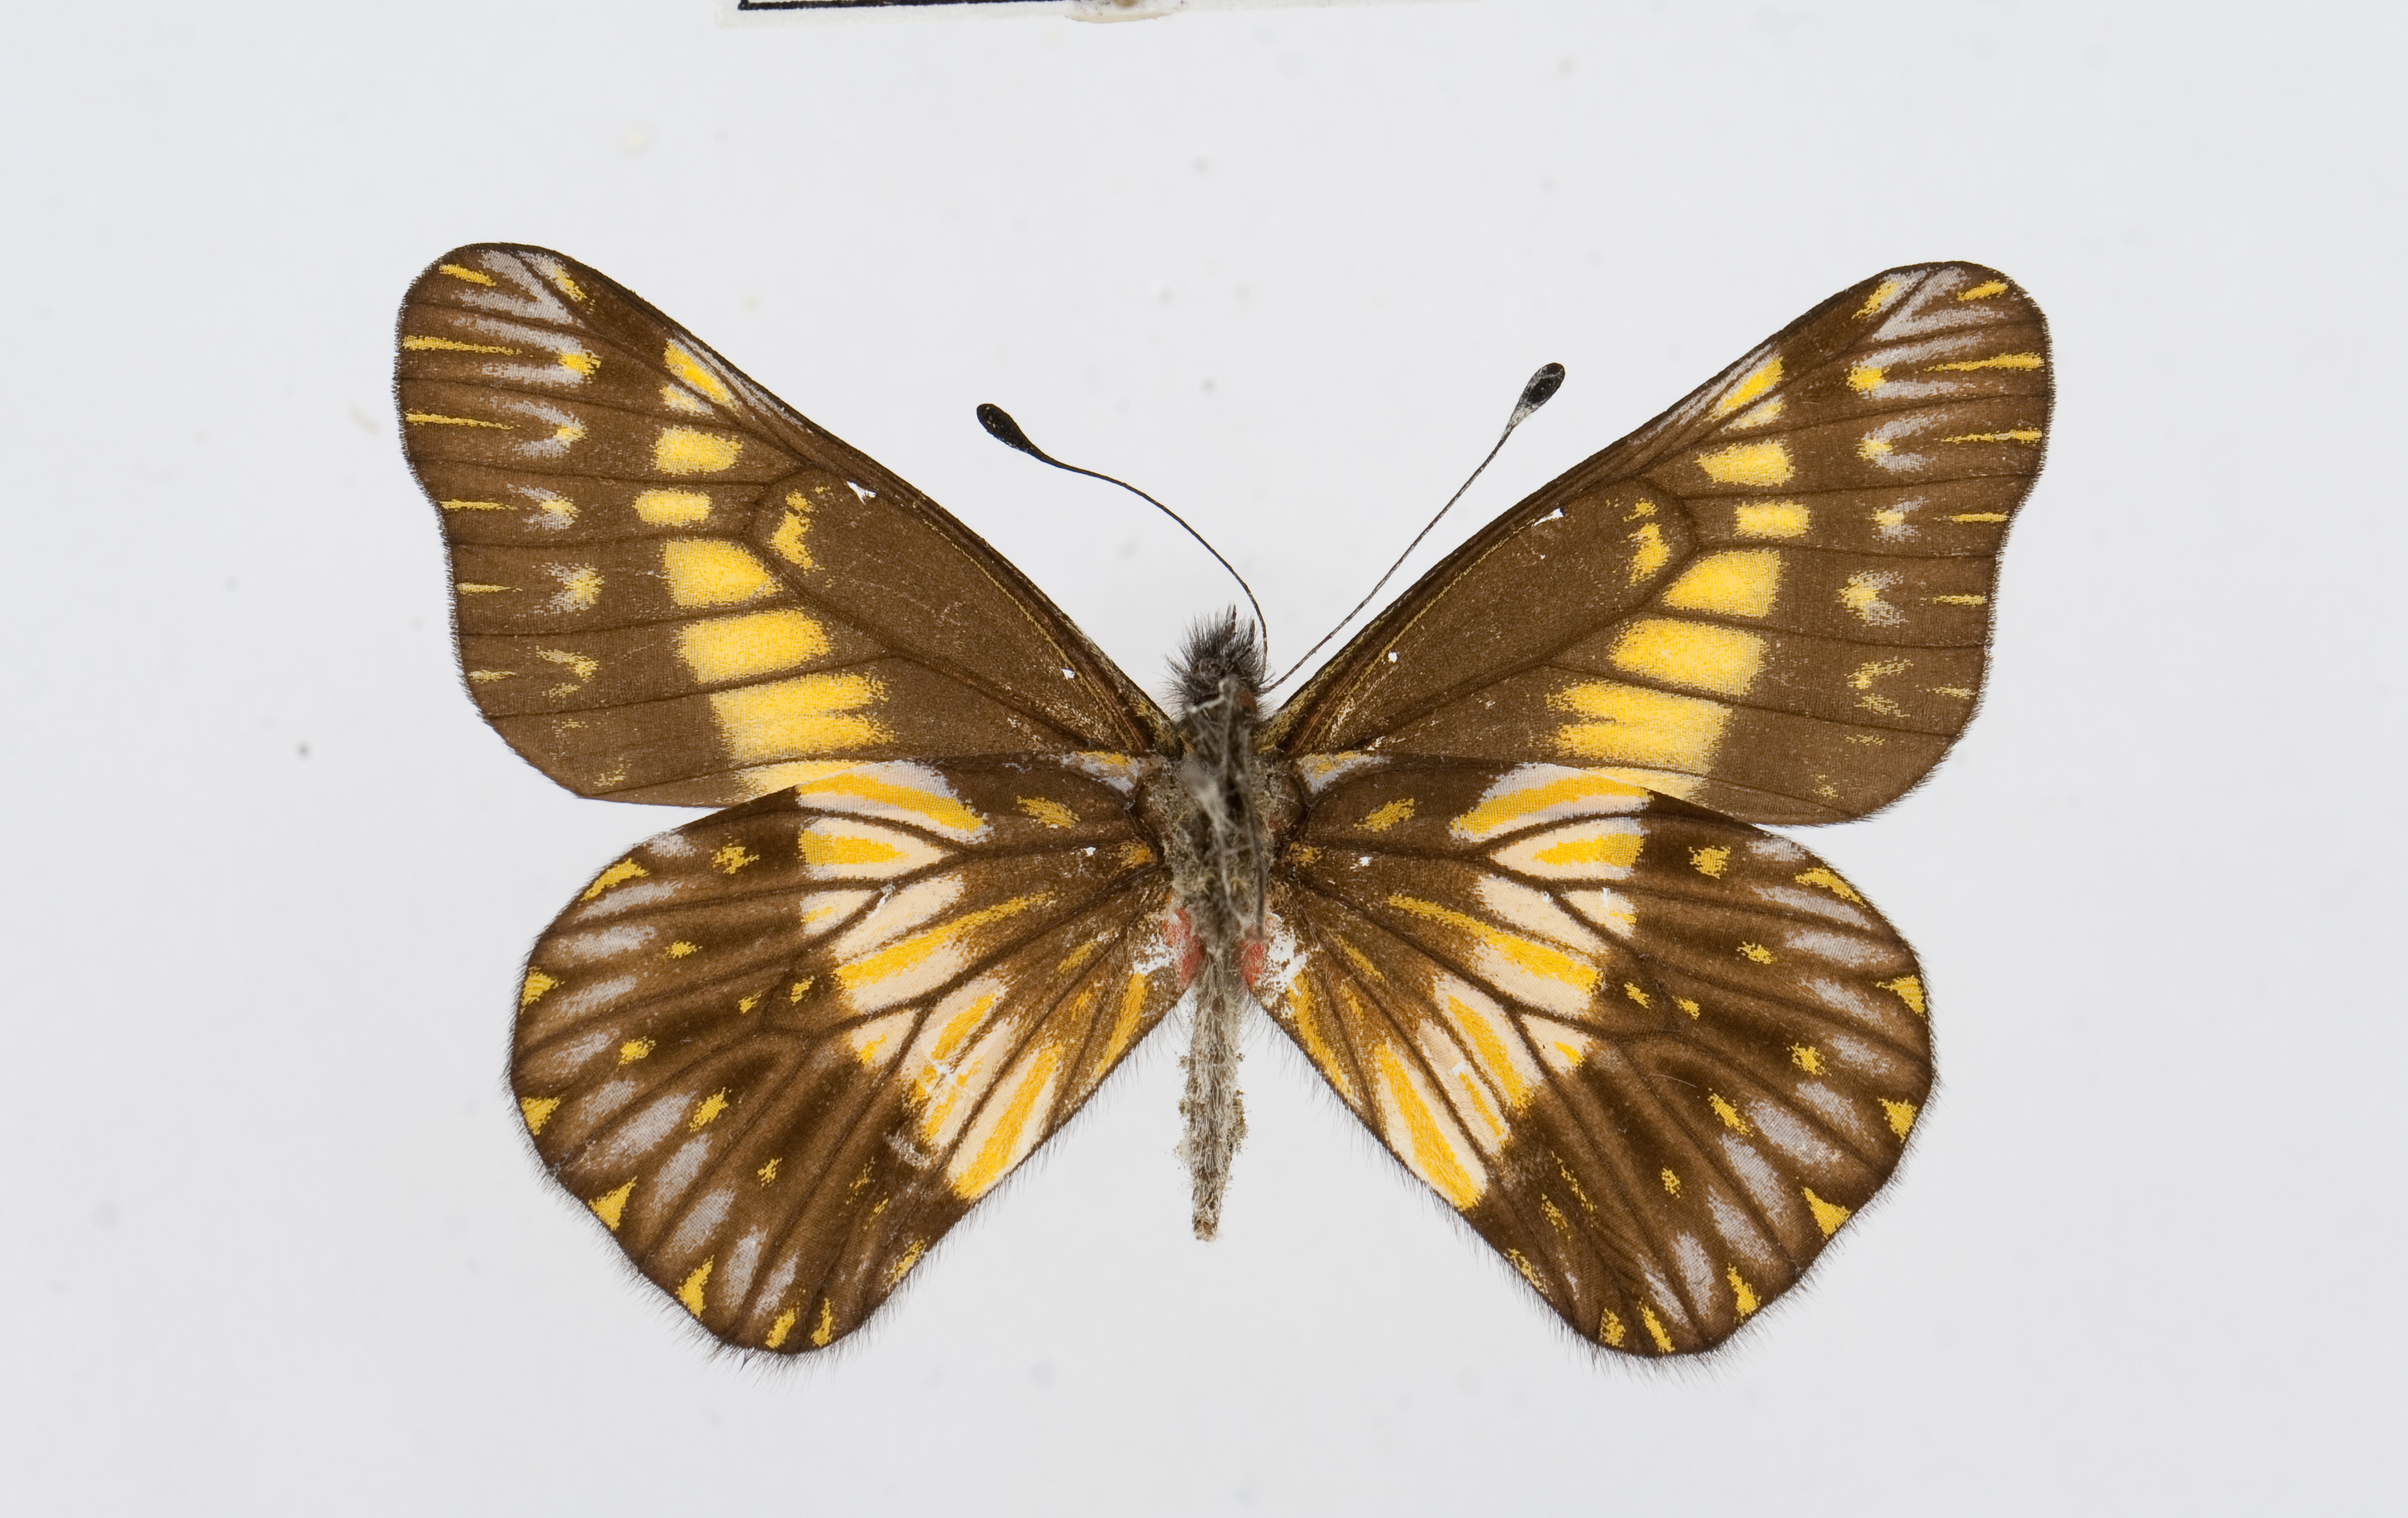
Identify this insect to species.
Catasticta colla
